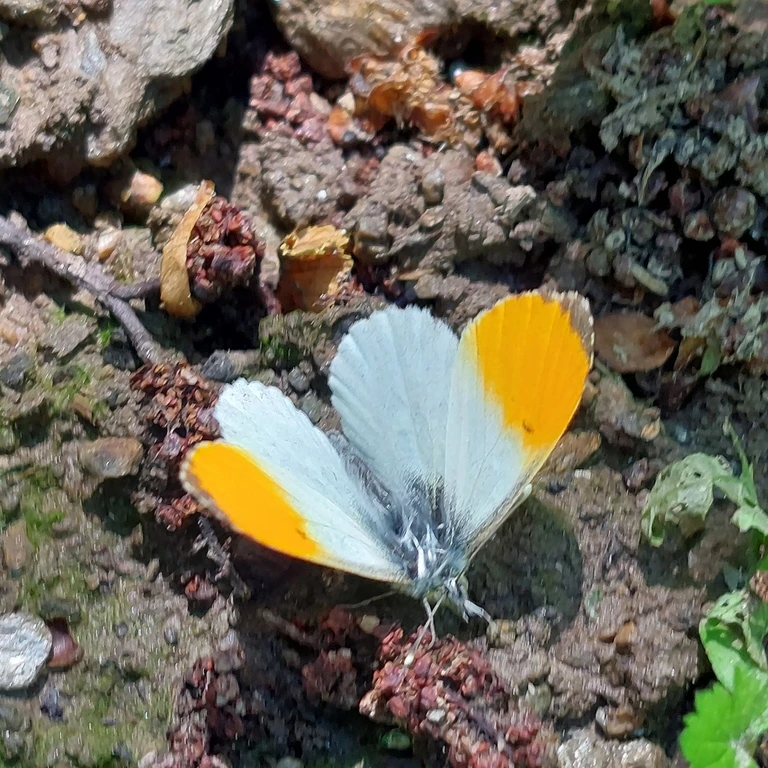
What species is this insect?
Anthocharis cardamines
